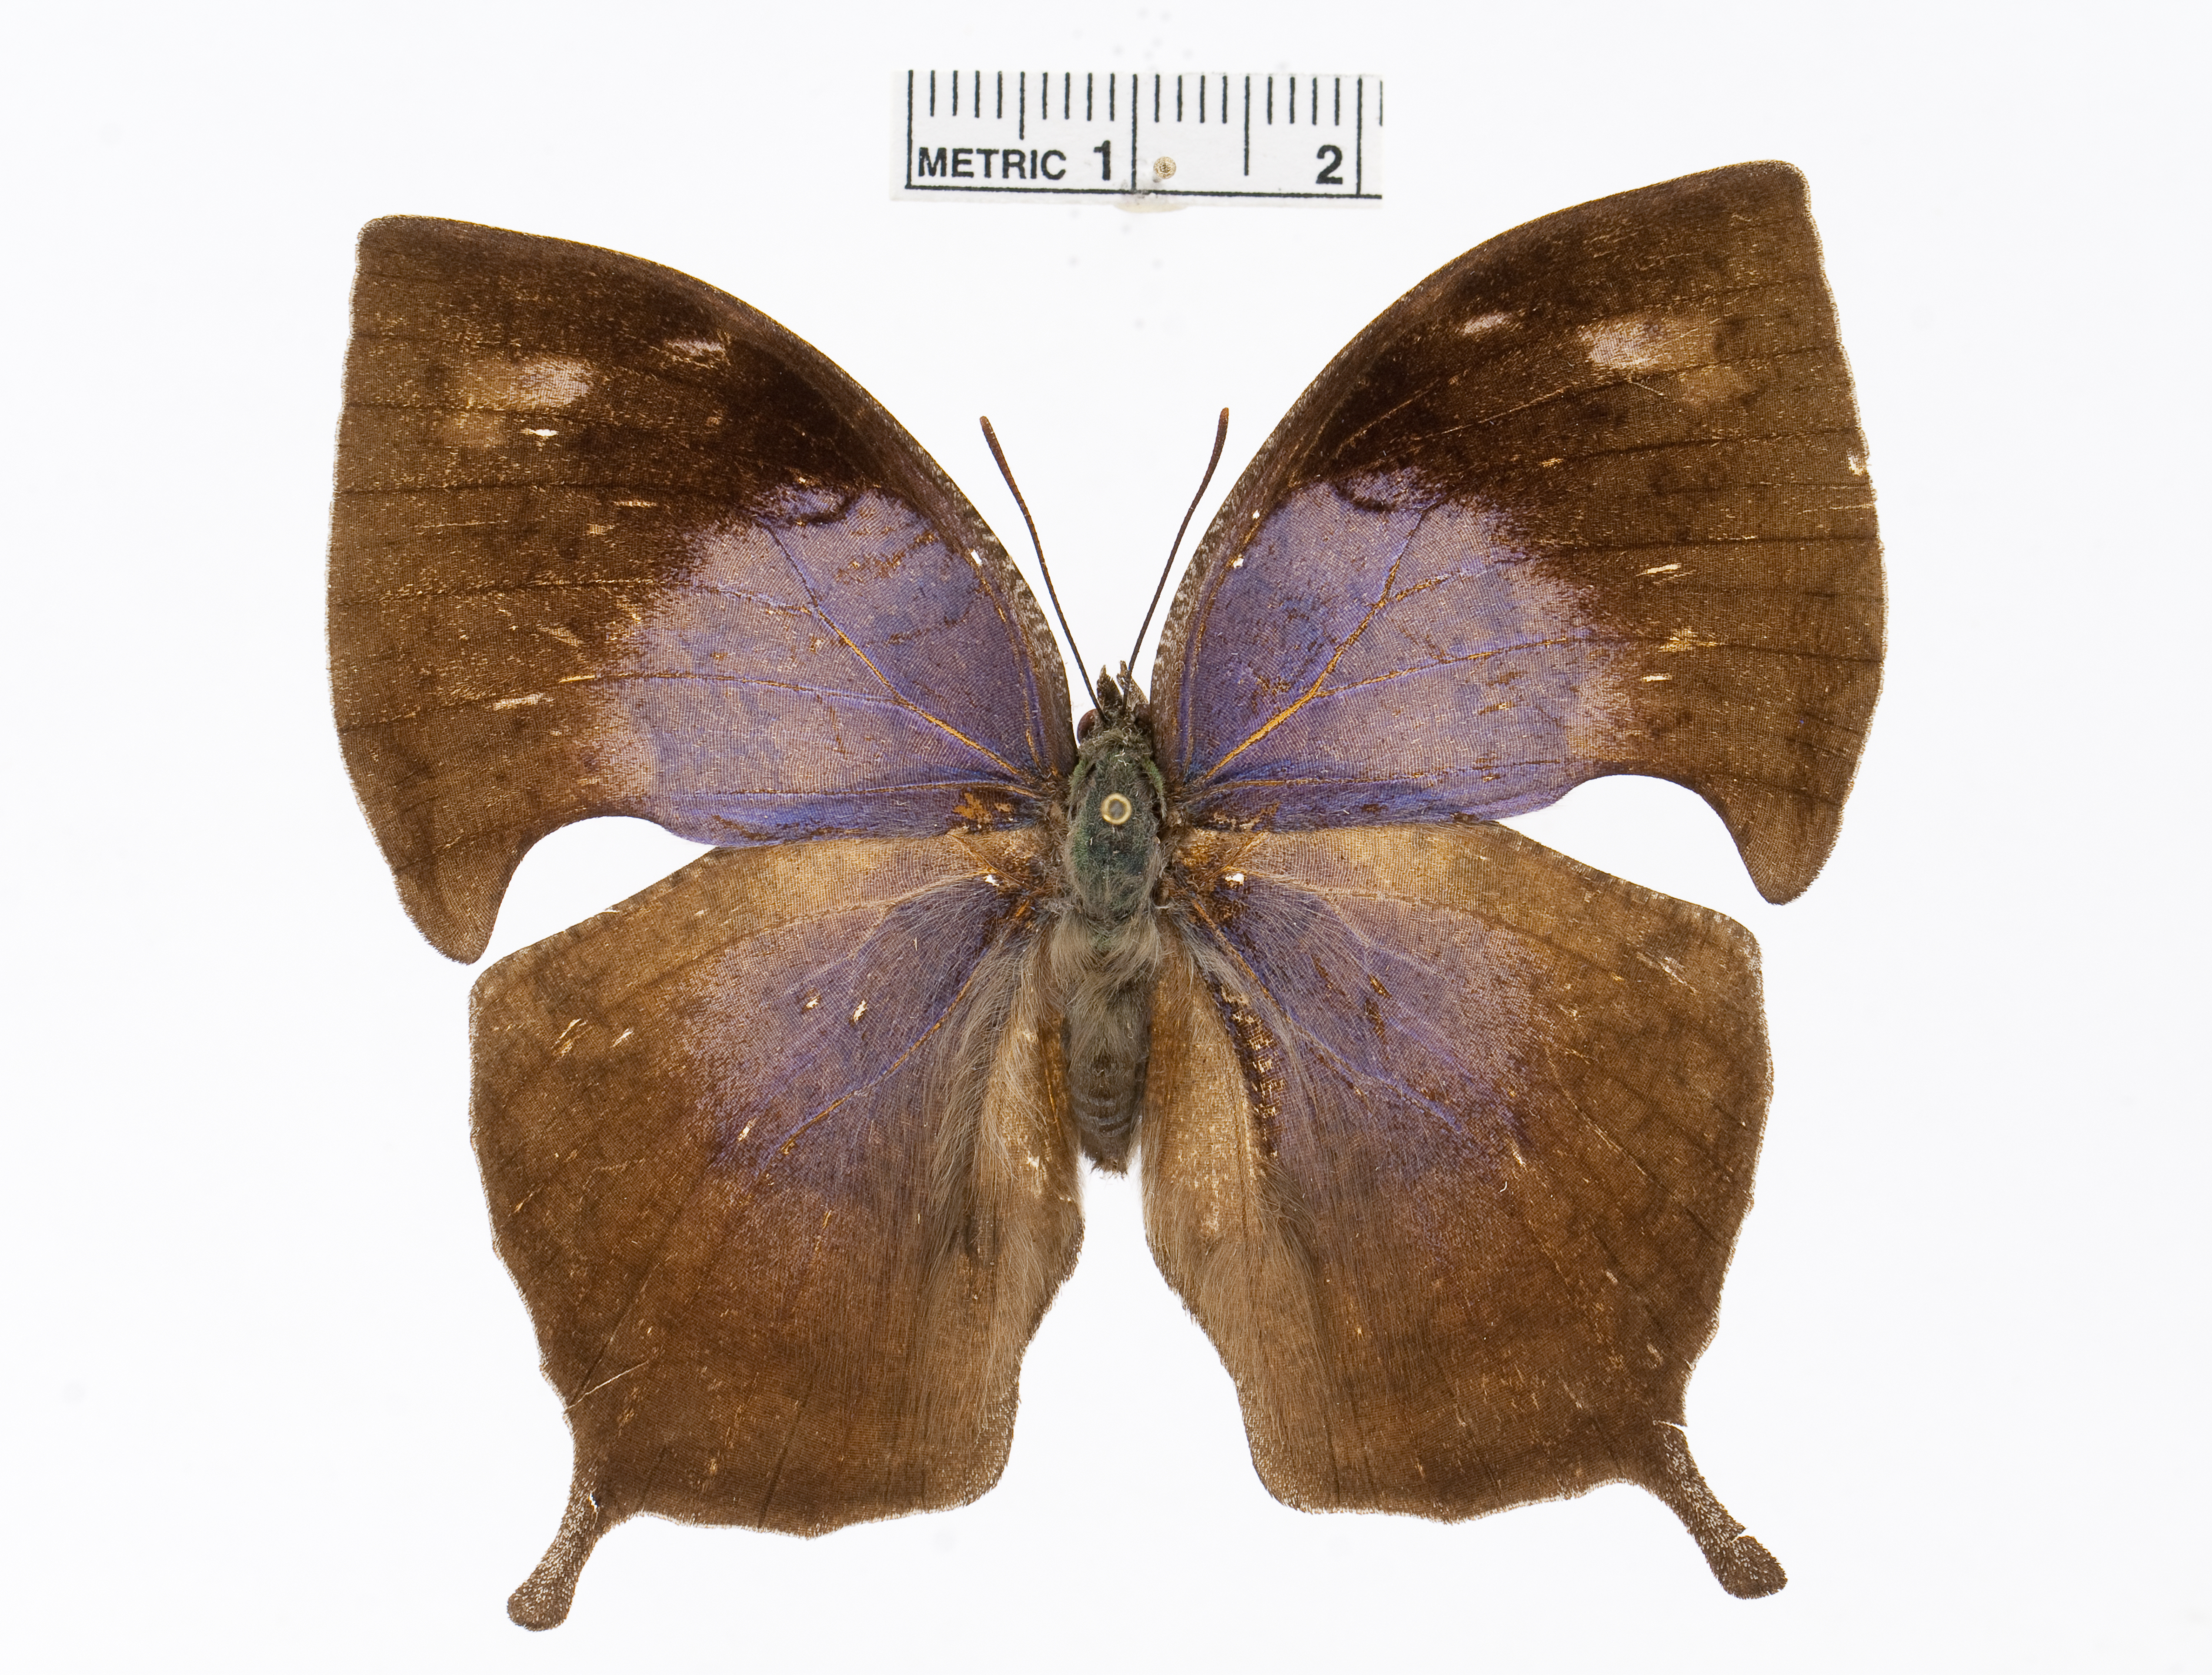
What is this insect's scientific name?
Memphis pseudiphis
